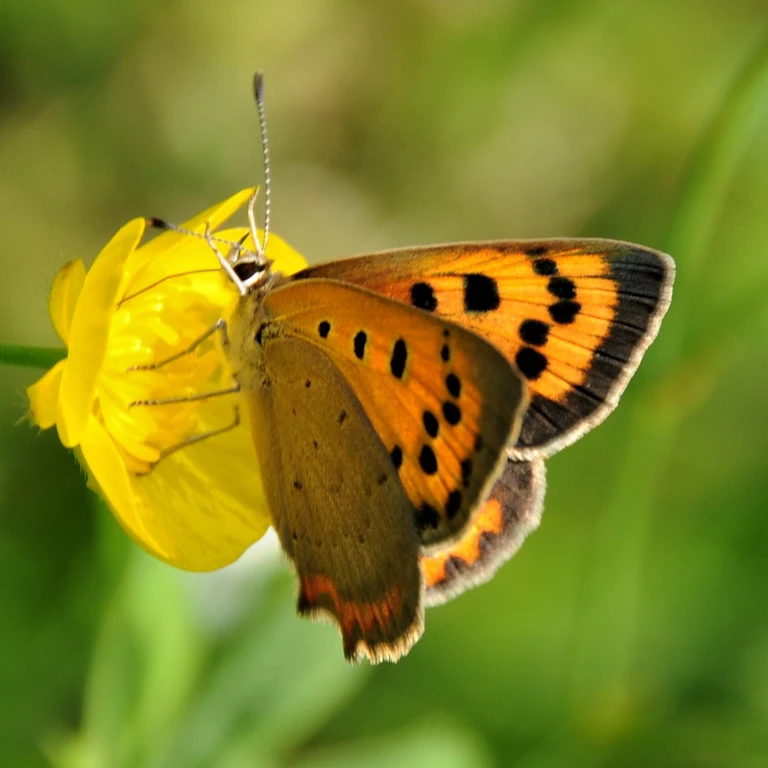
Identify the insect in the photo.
Lycaena phlaeas
